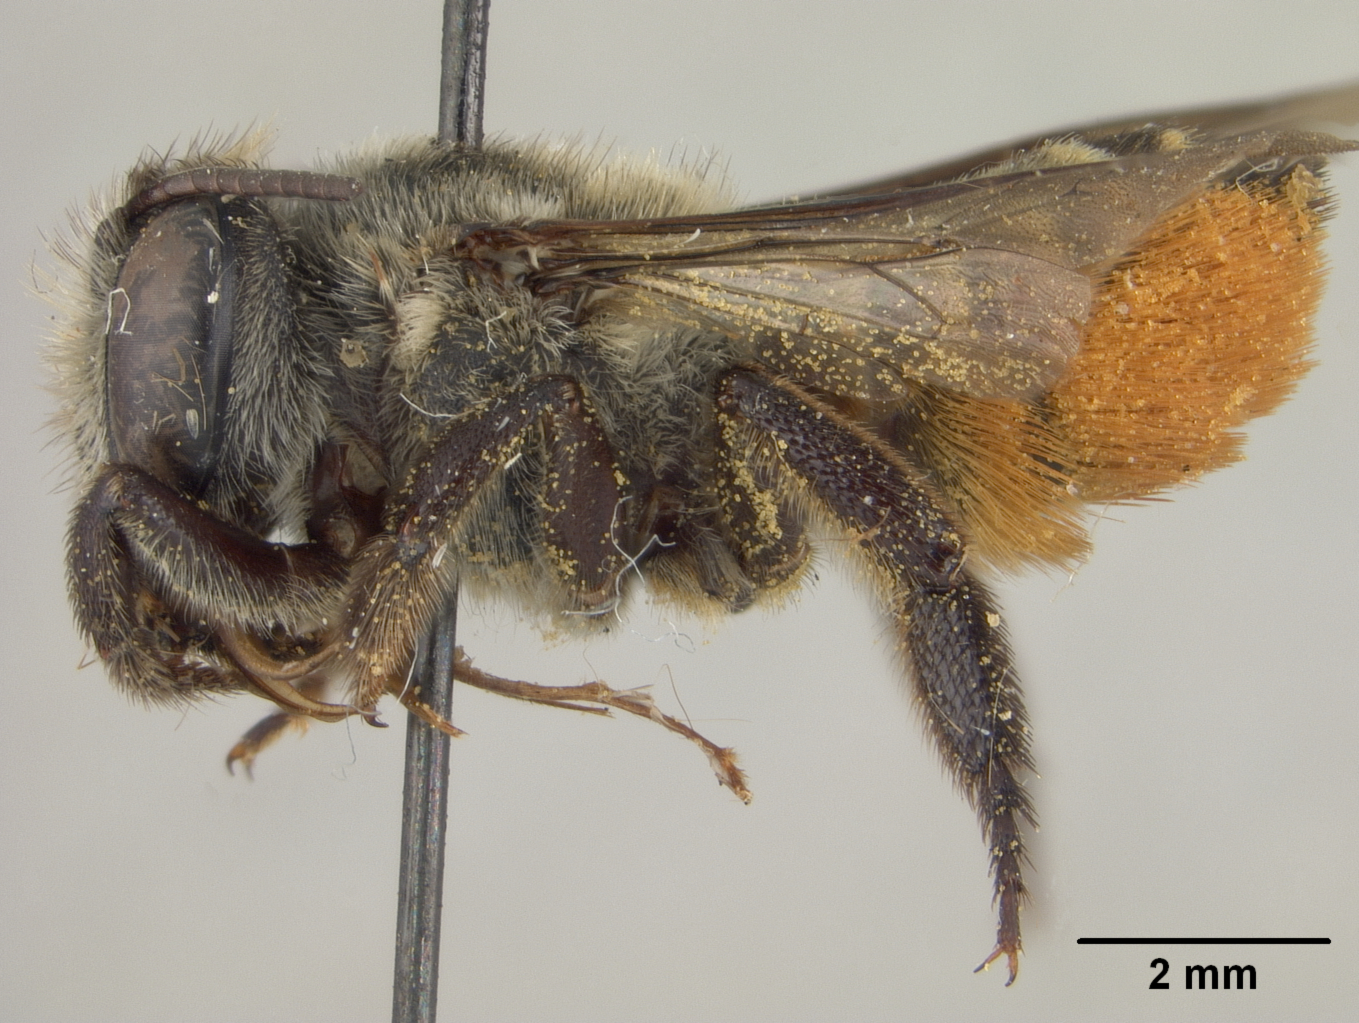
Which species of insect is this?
Megachile loiensis
